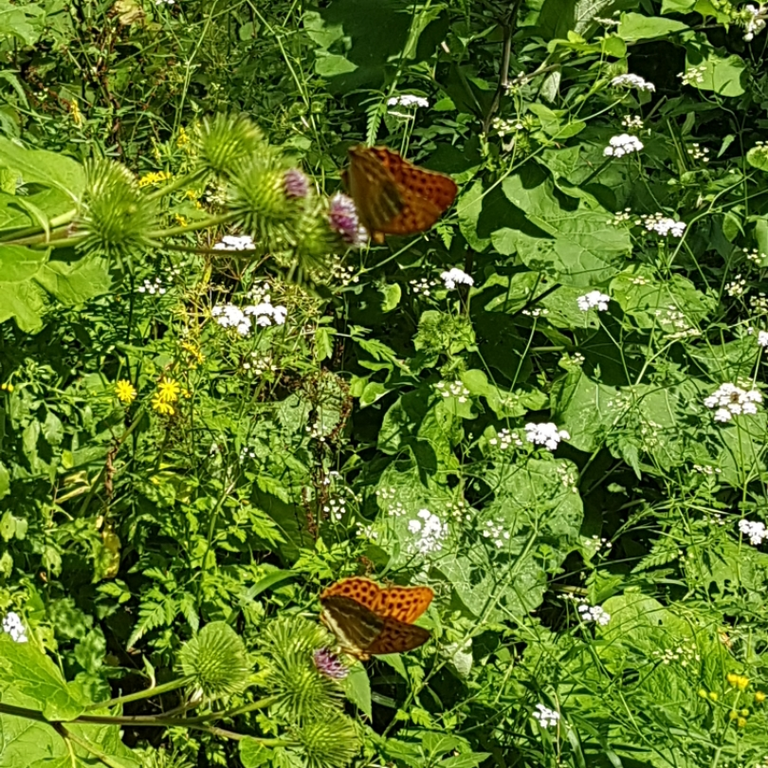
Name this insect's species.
Argynnis paphia
